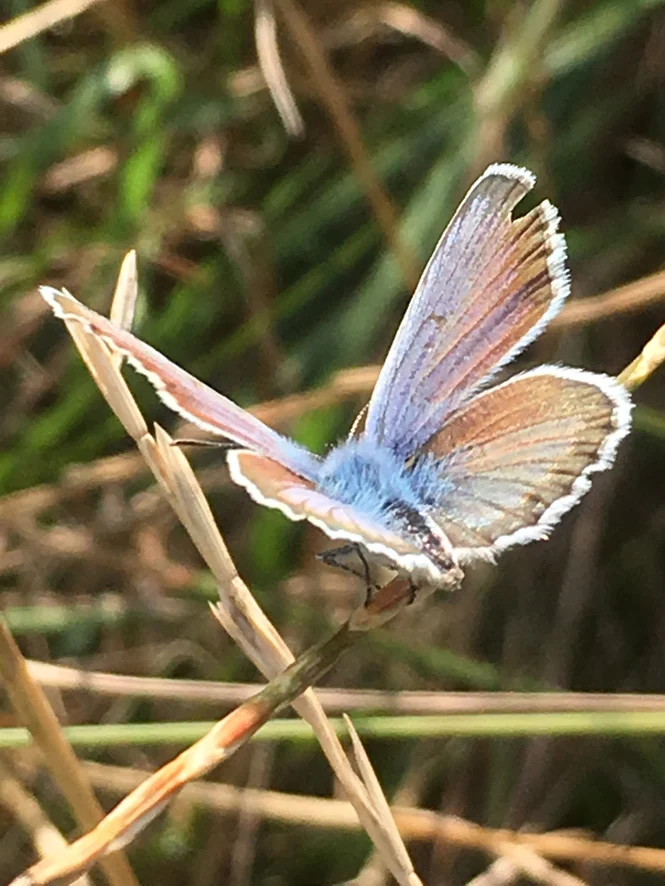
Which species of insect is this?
Plebejus argus
